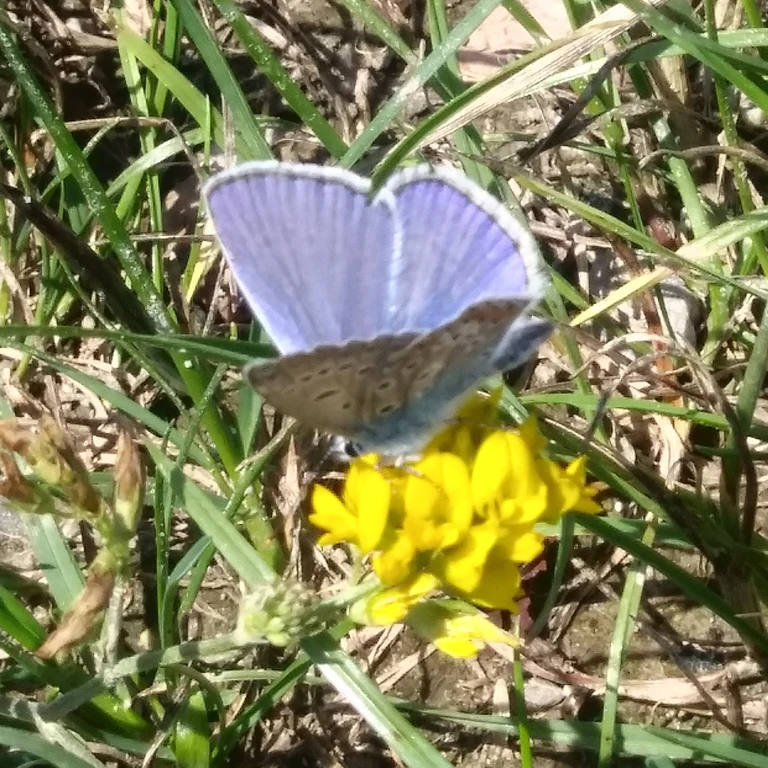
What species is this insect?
Polyommatus icarus
